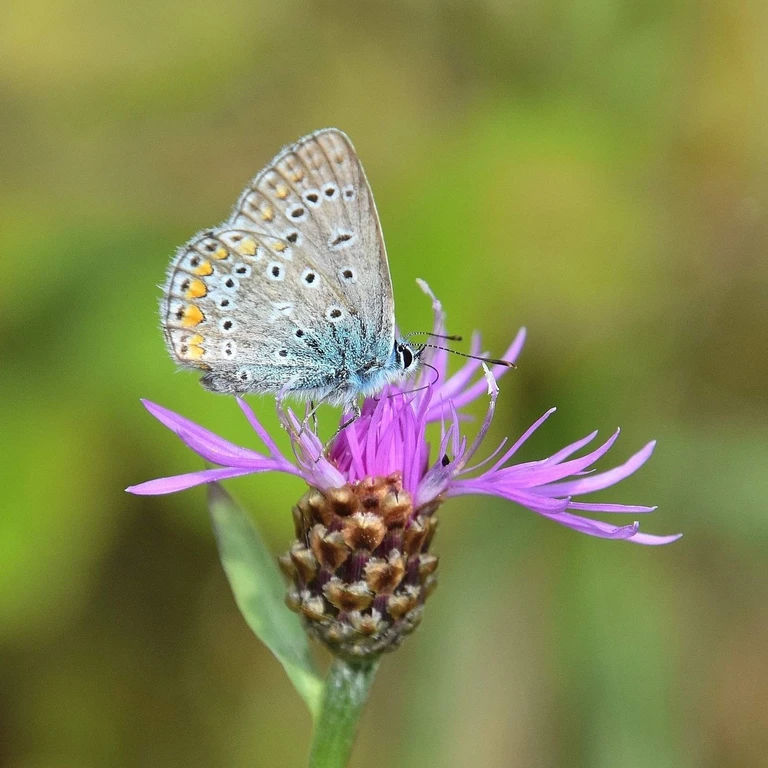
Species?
Polyommatus icarus
